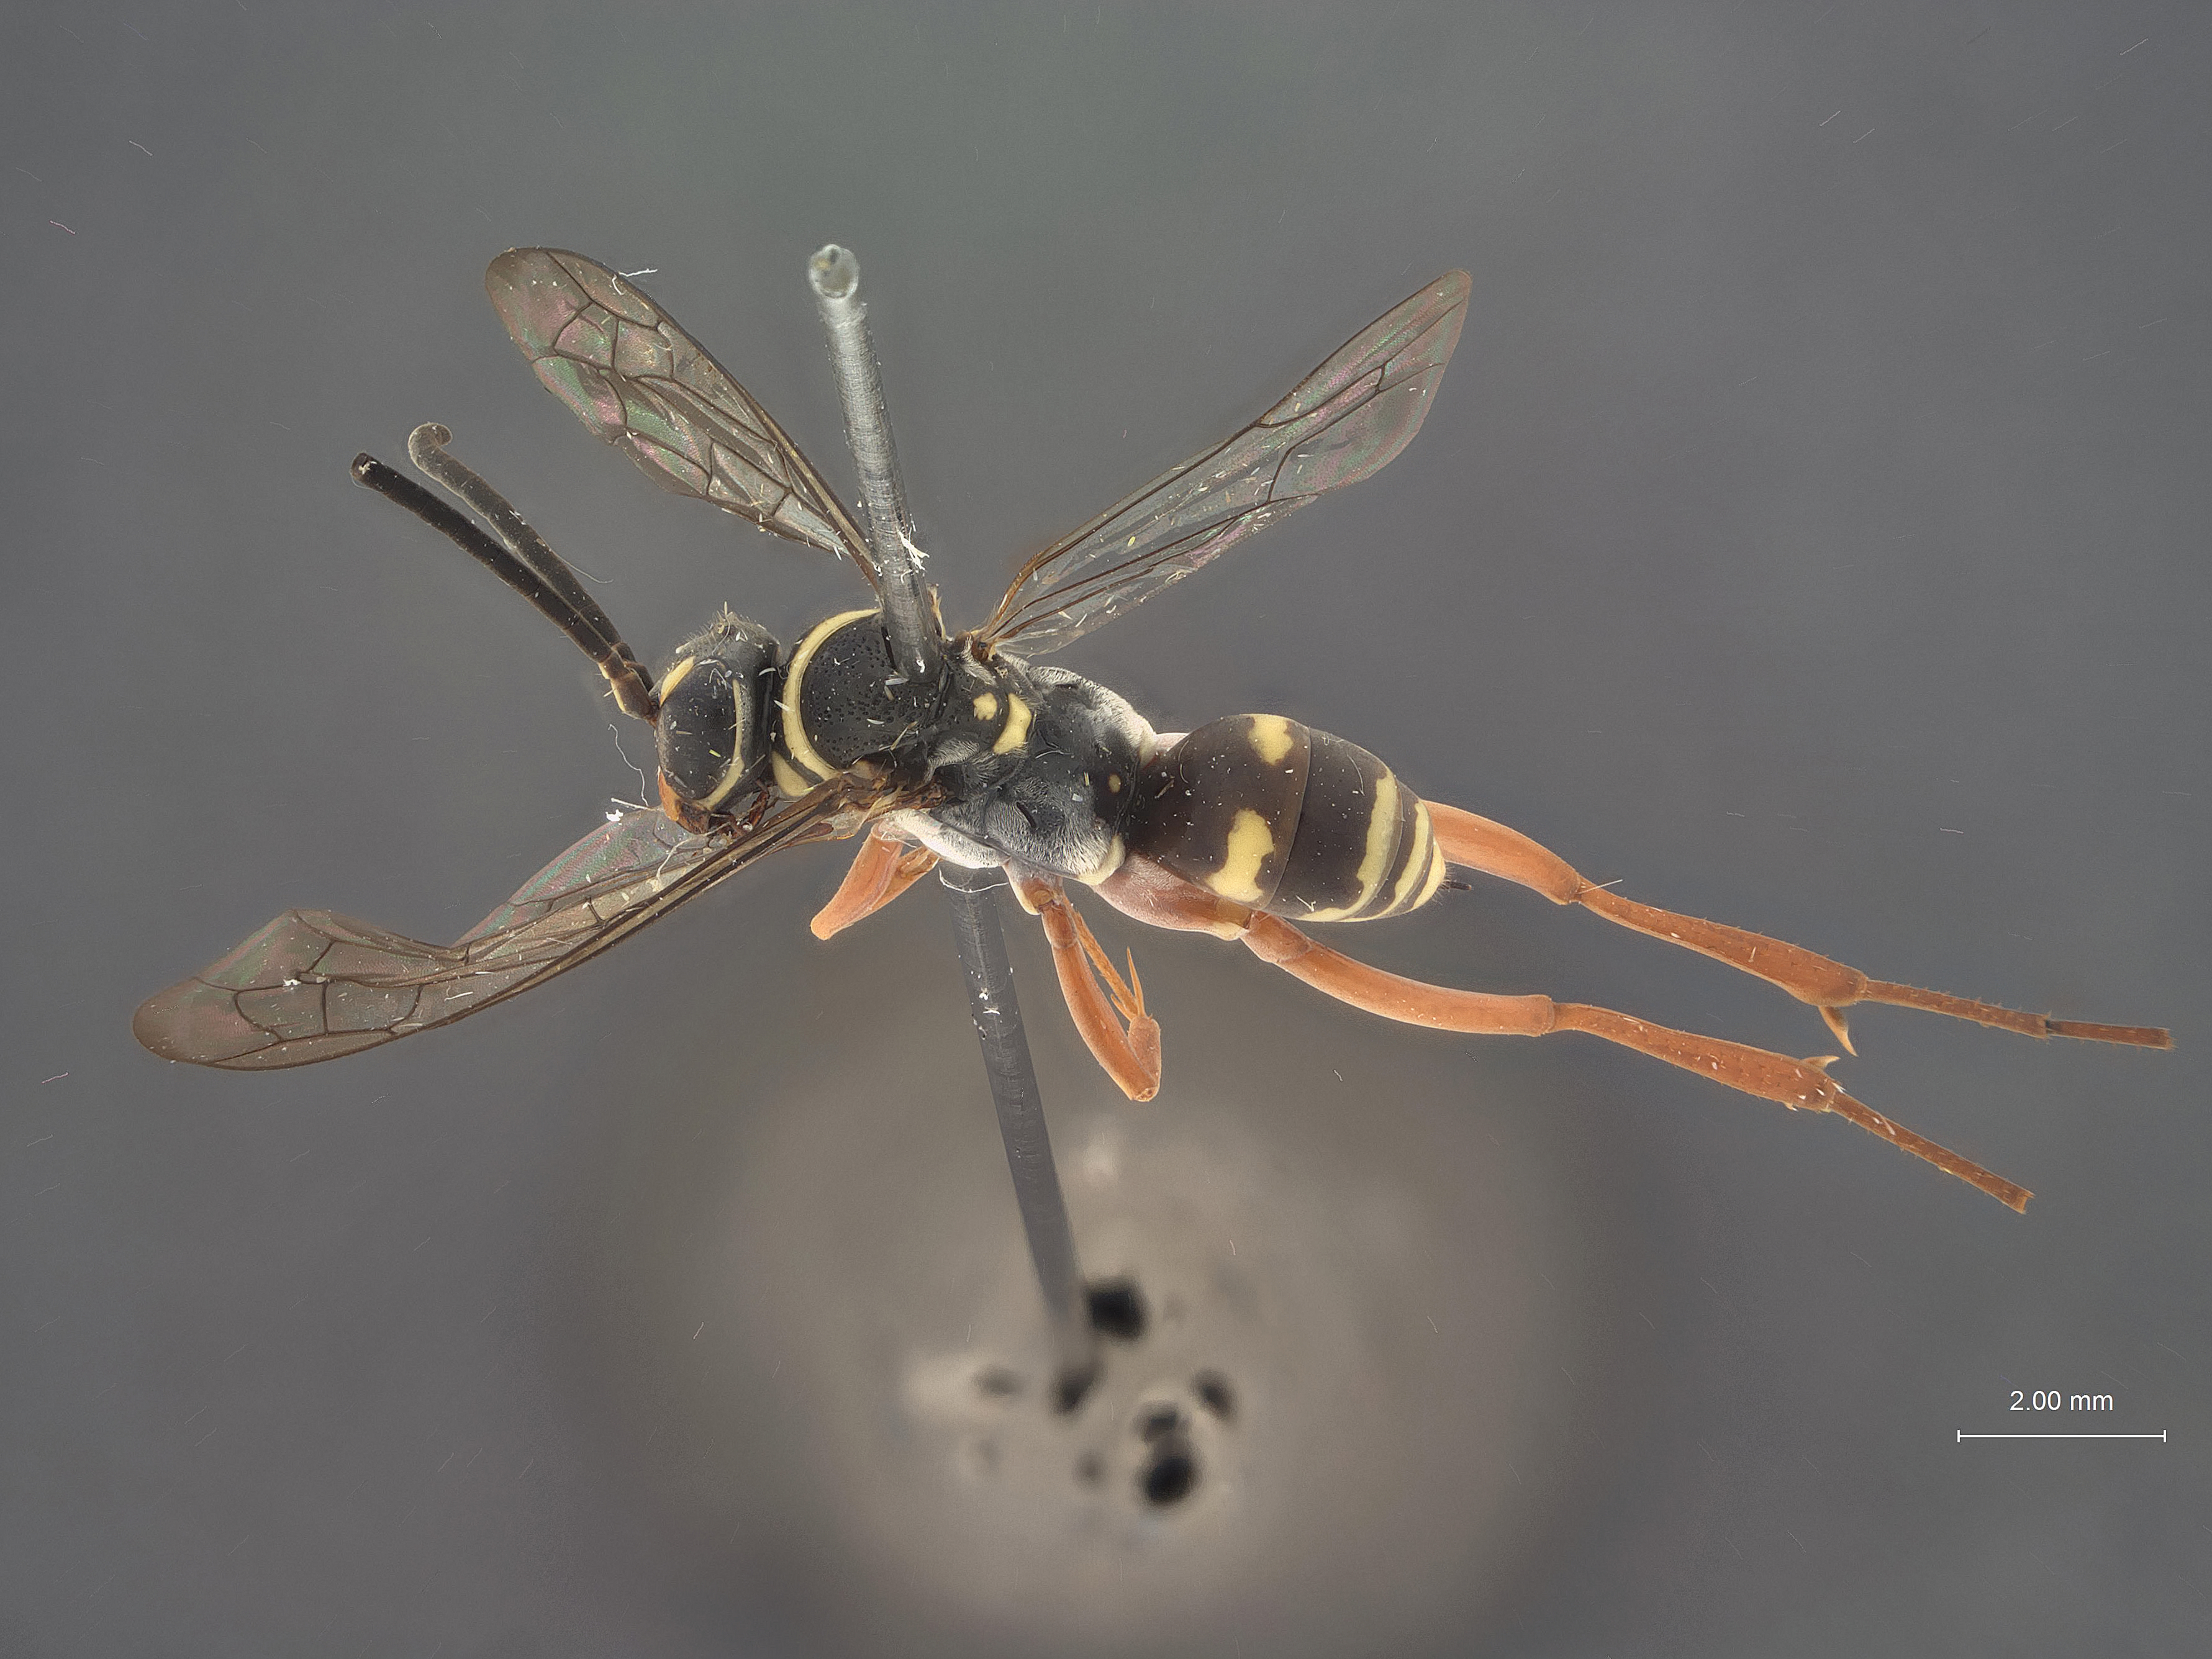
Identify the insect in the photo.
Ceropales cubensis
